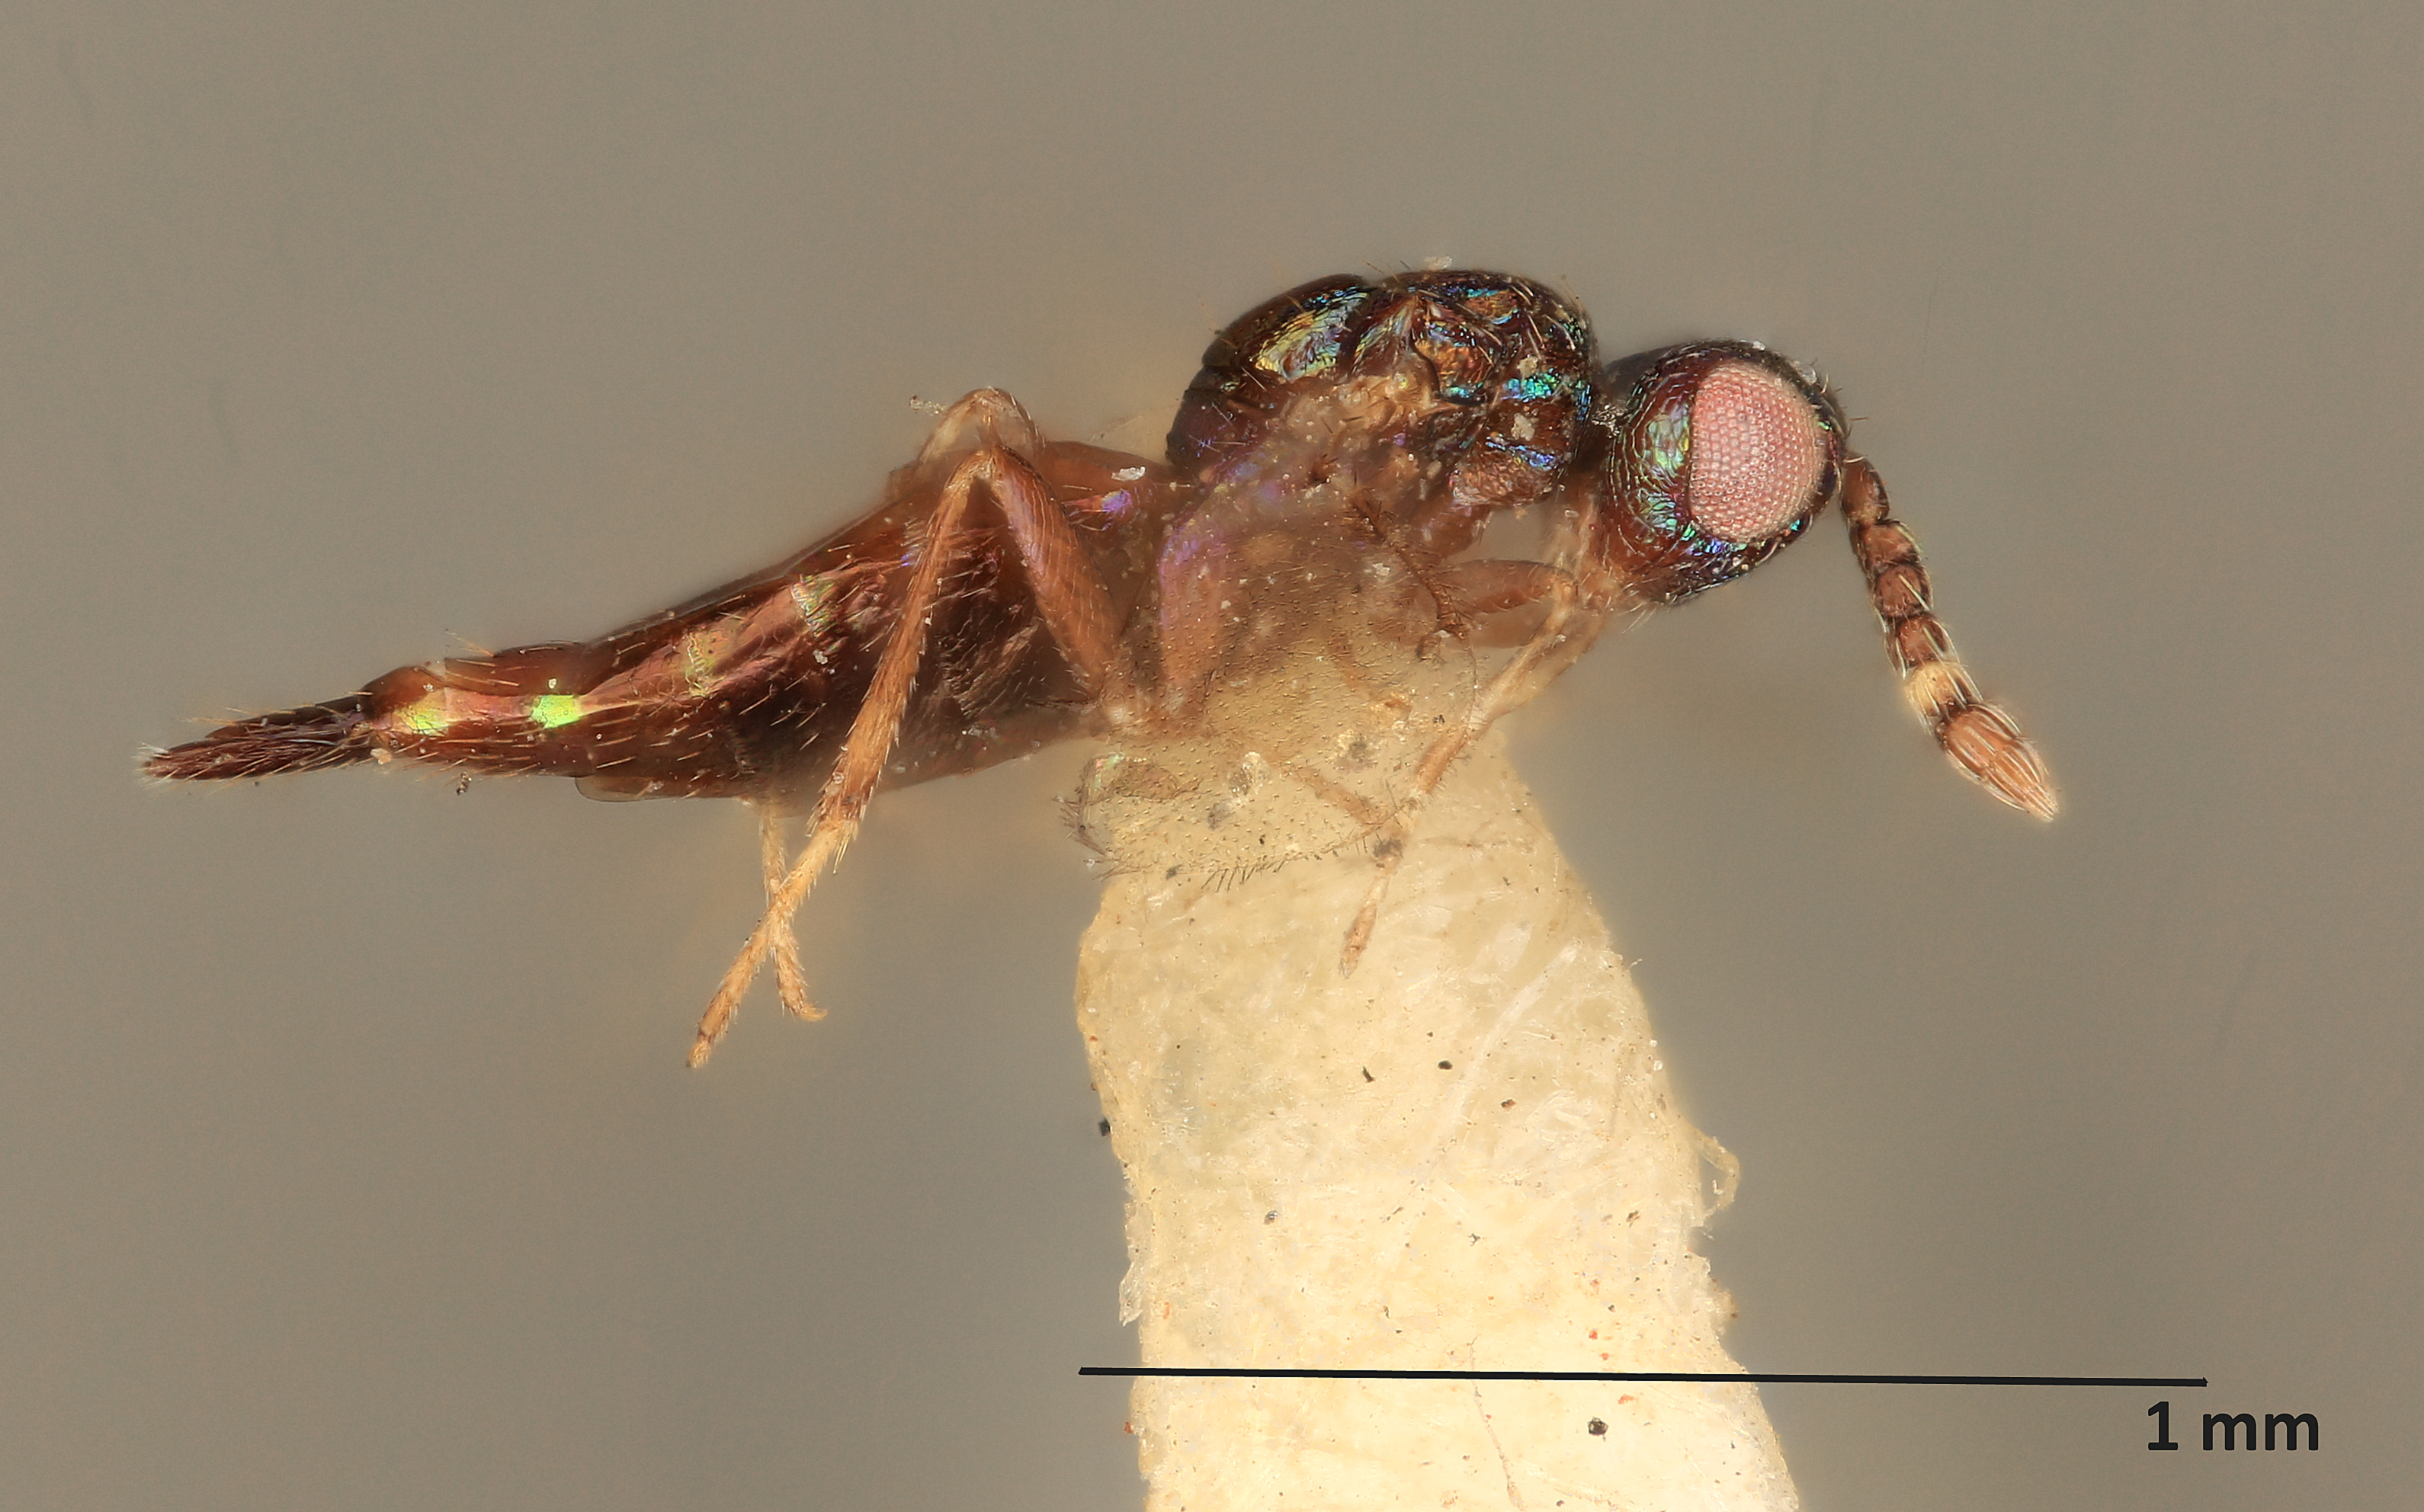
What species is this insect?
Astichus pulchrilineatus
